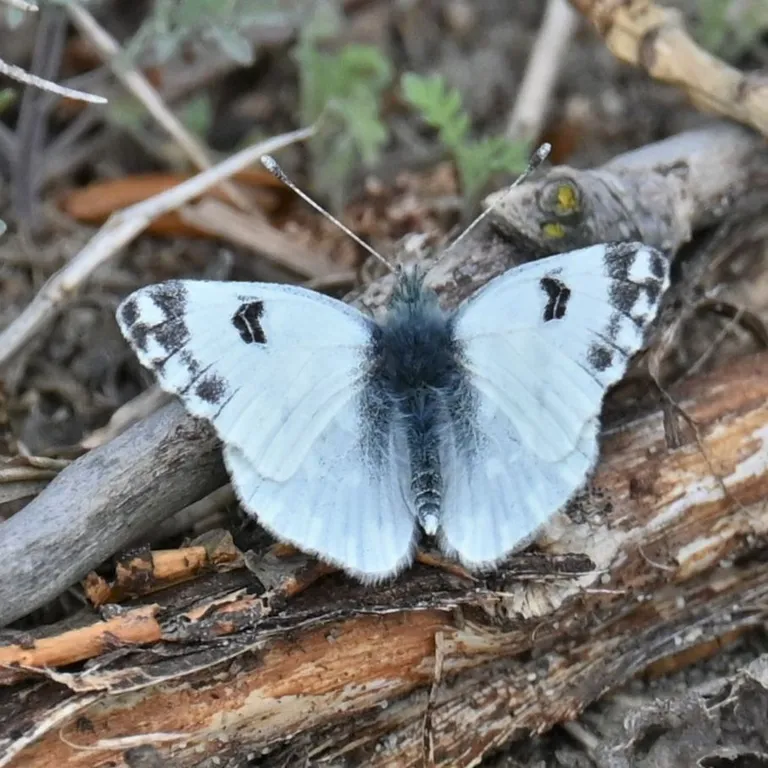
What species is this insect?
Pontia edusa
